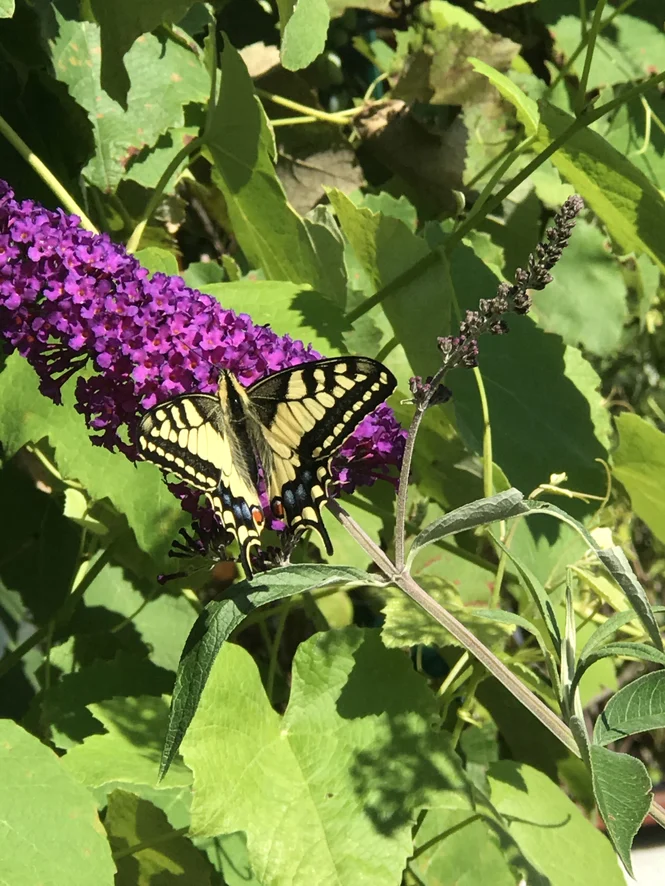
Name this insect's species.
Papilio machaon
